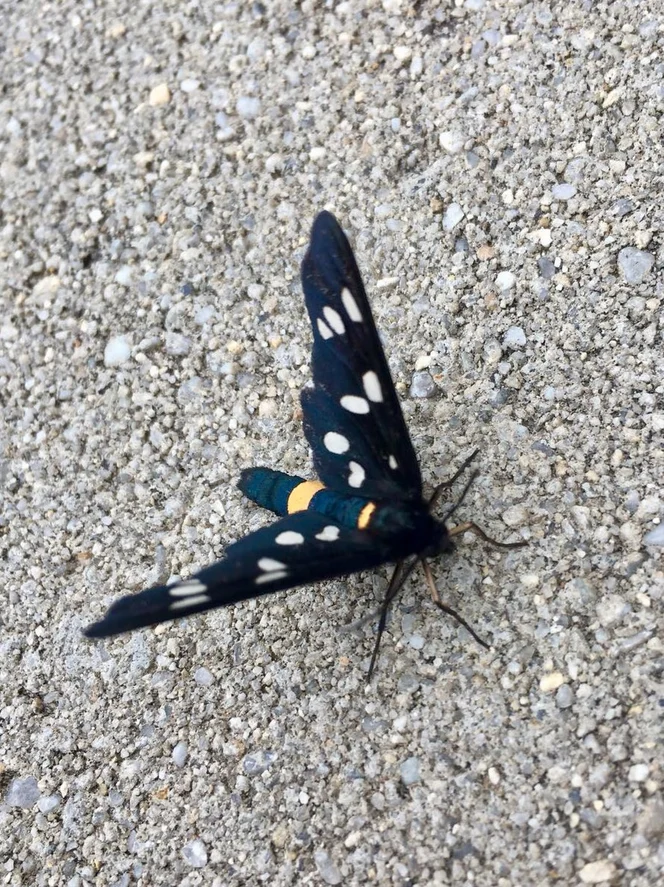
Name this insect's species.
Amata phegea
